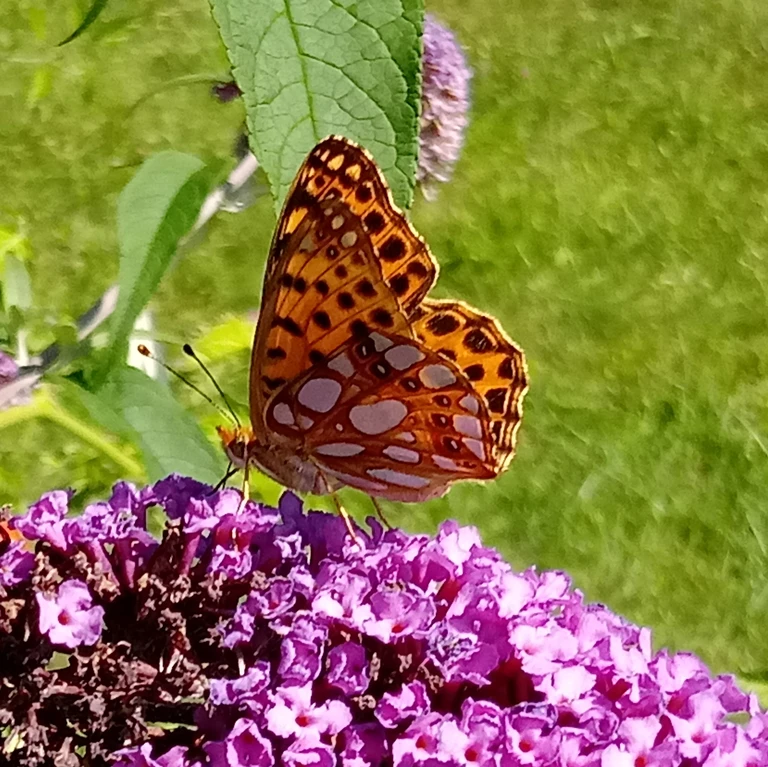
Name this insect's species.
Issoria lathonia
